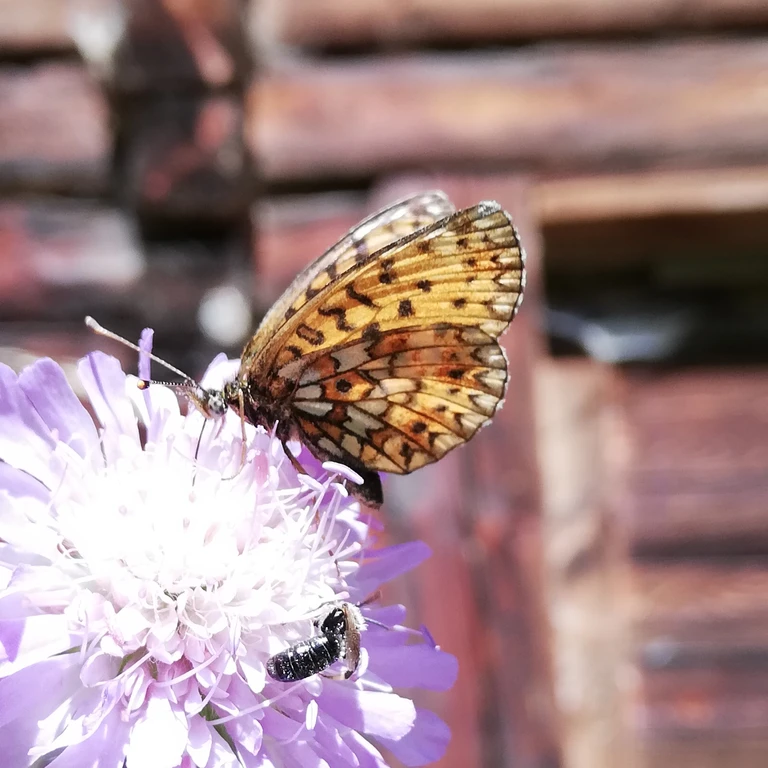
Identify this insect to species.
Boloria selene
